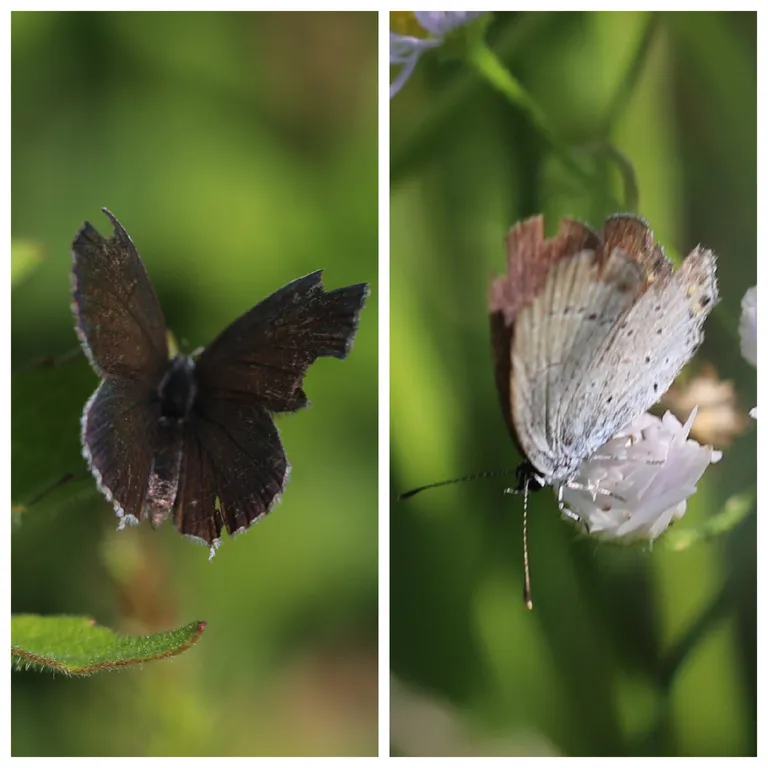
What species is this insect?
Cupido argiades (also Elkalyce argiades)
